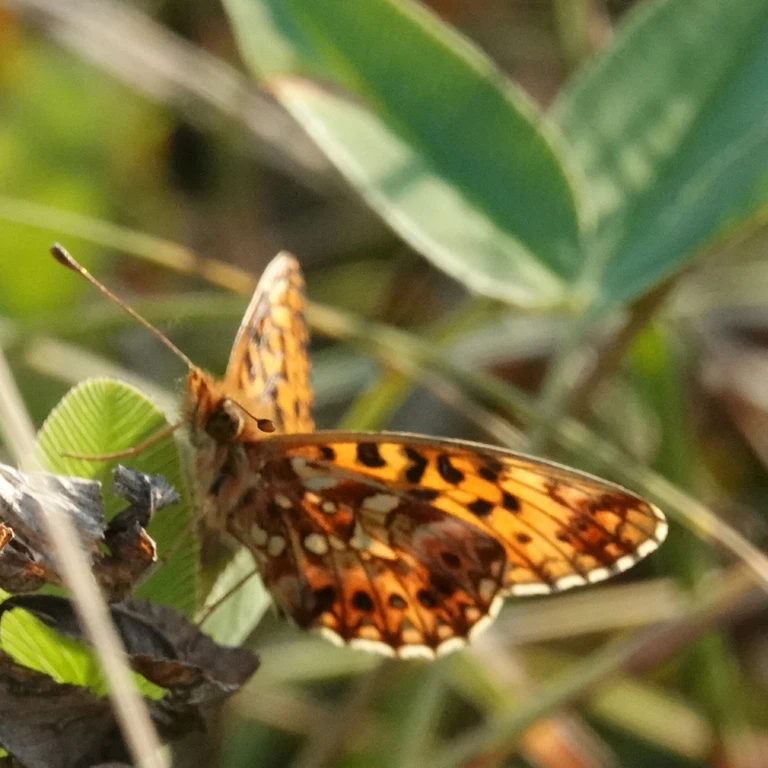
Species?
Boloria dia
